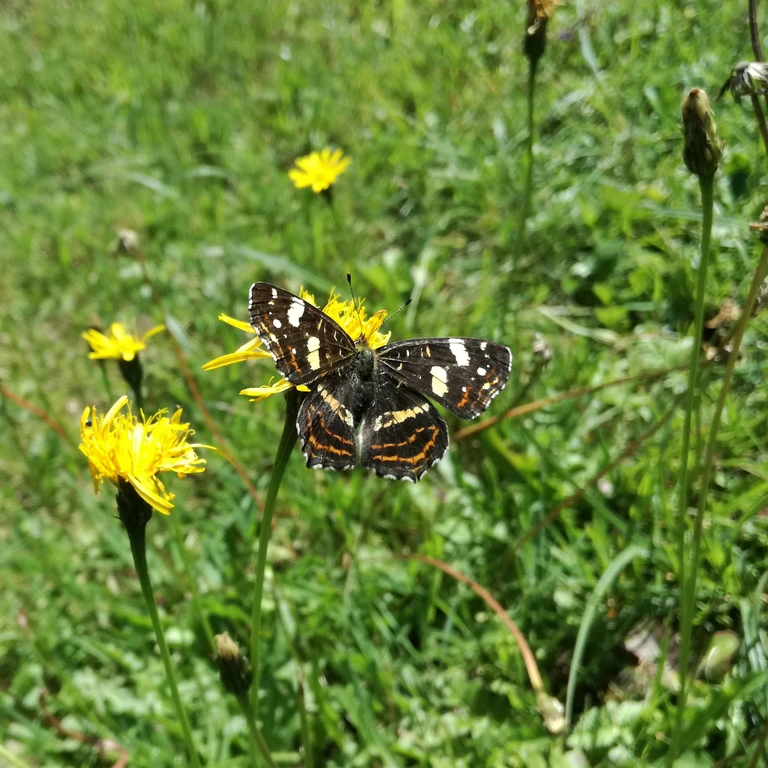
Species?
Araschnia levana
